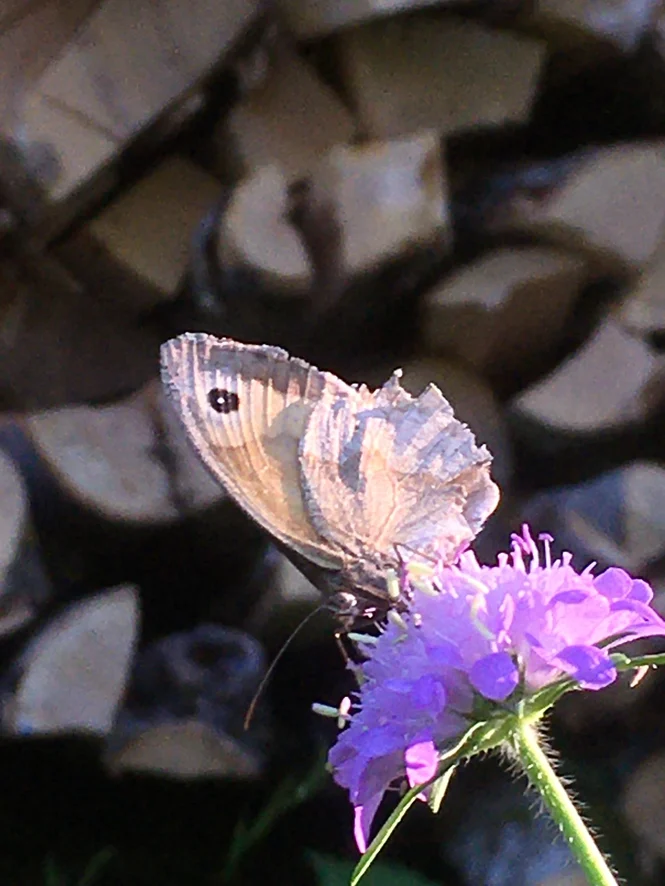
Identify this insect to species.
Maniola jurtina
